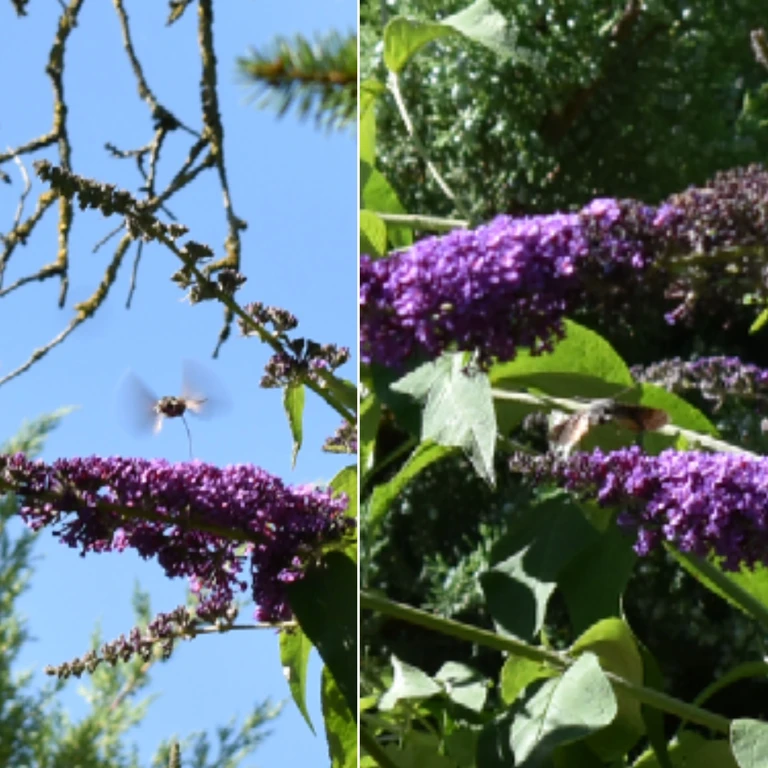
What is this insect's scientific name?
Macroglossum stellatarum
